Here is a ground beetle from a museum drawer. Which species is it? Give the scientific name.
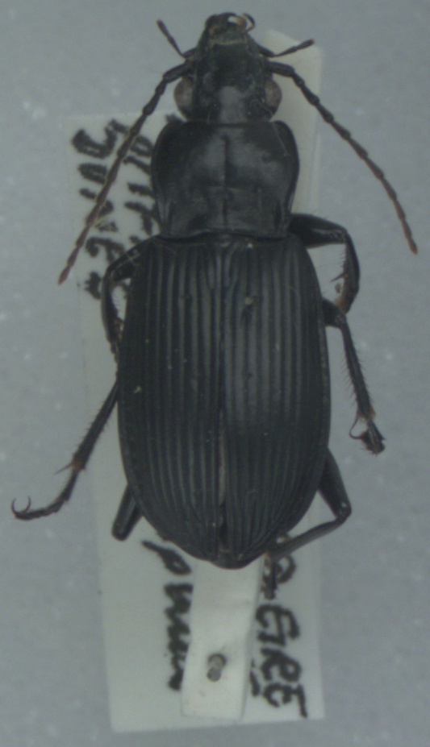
Pterostichus niger
